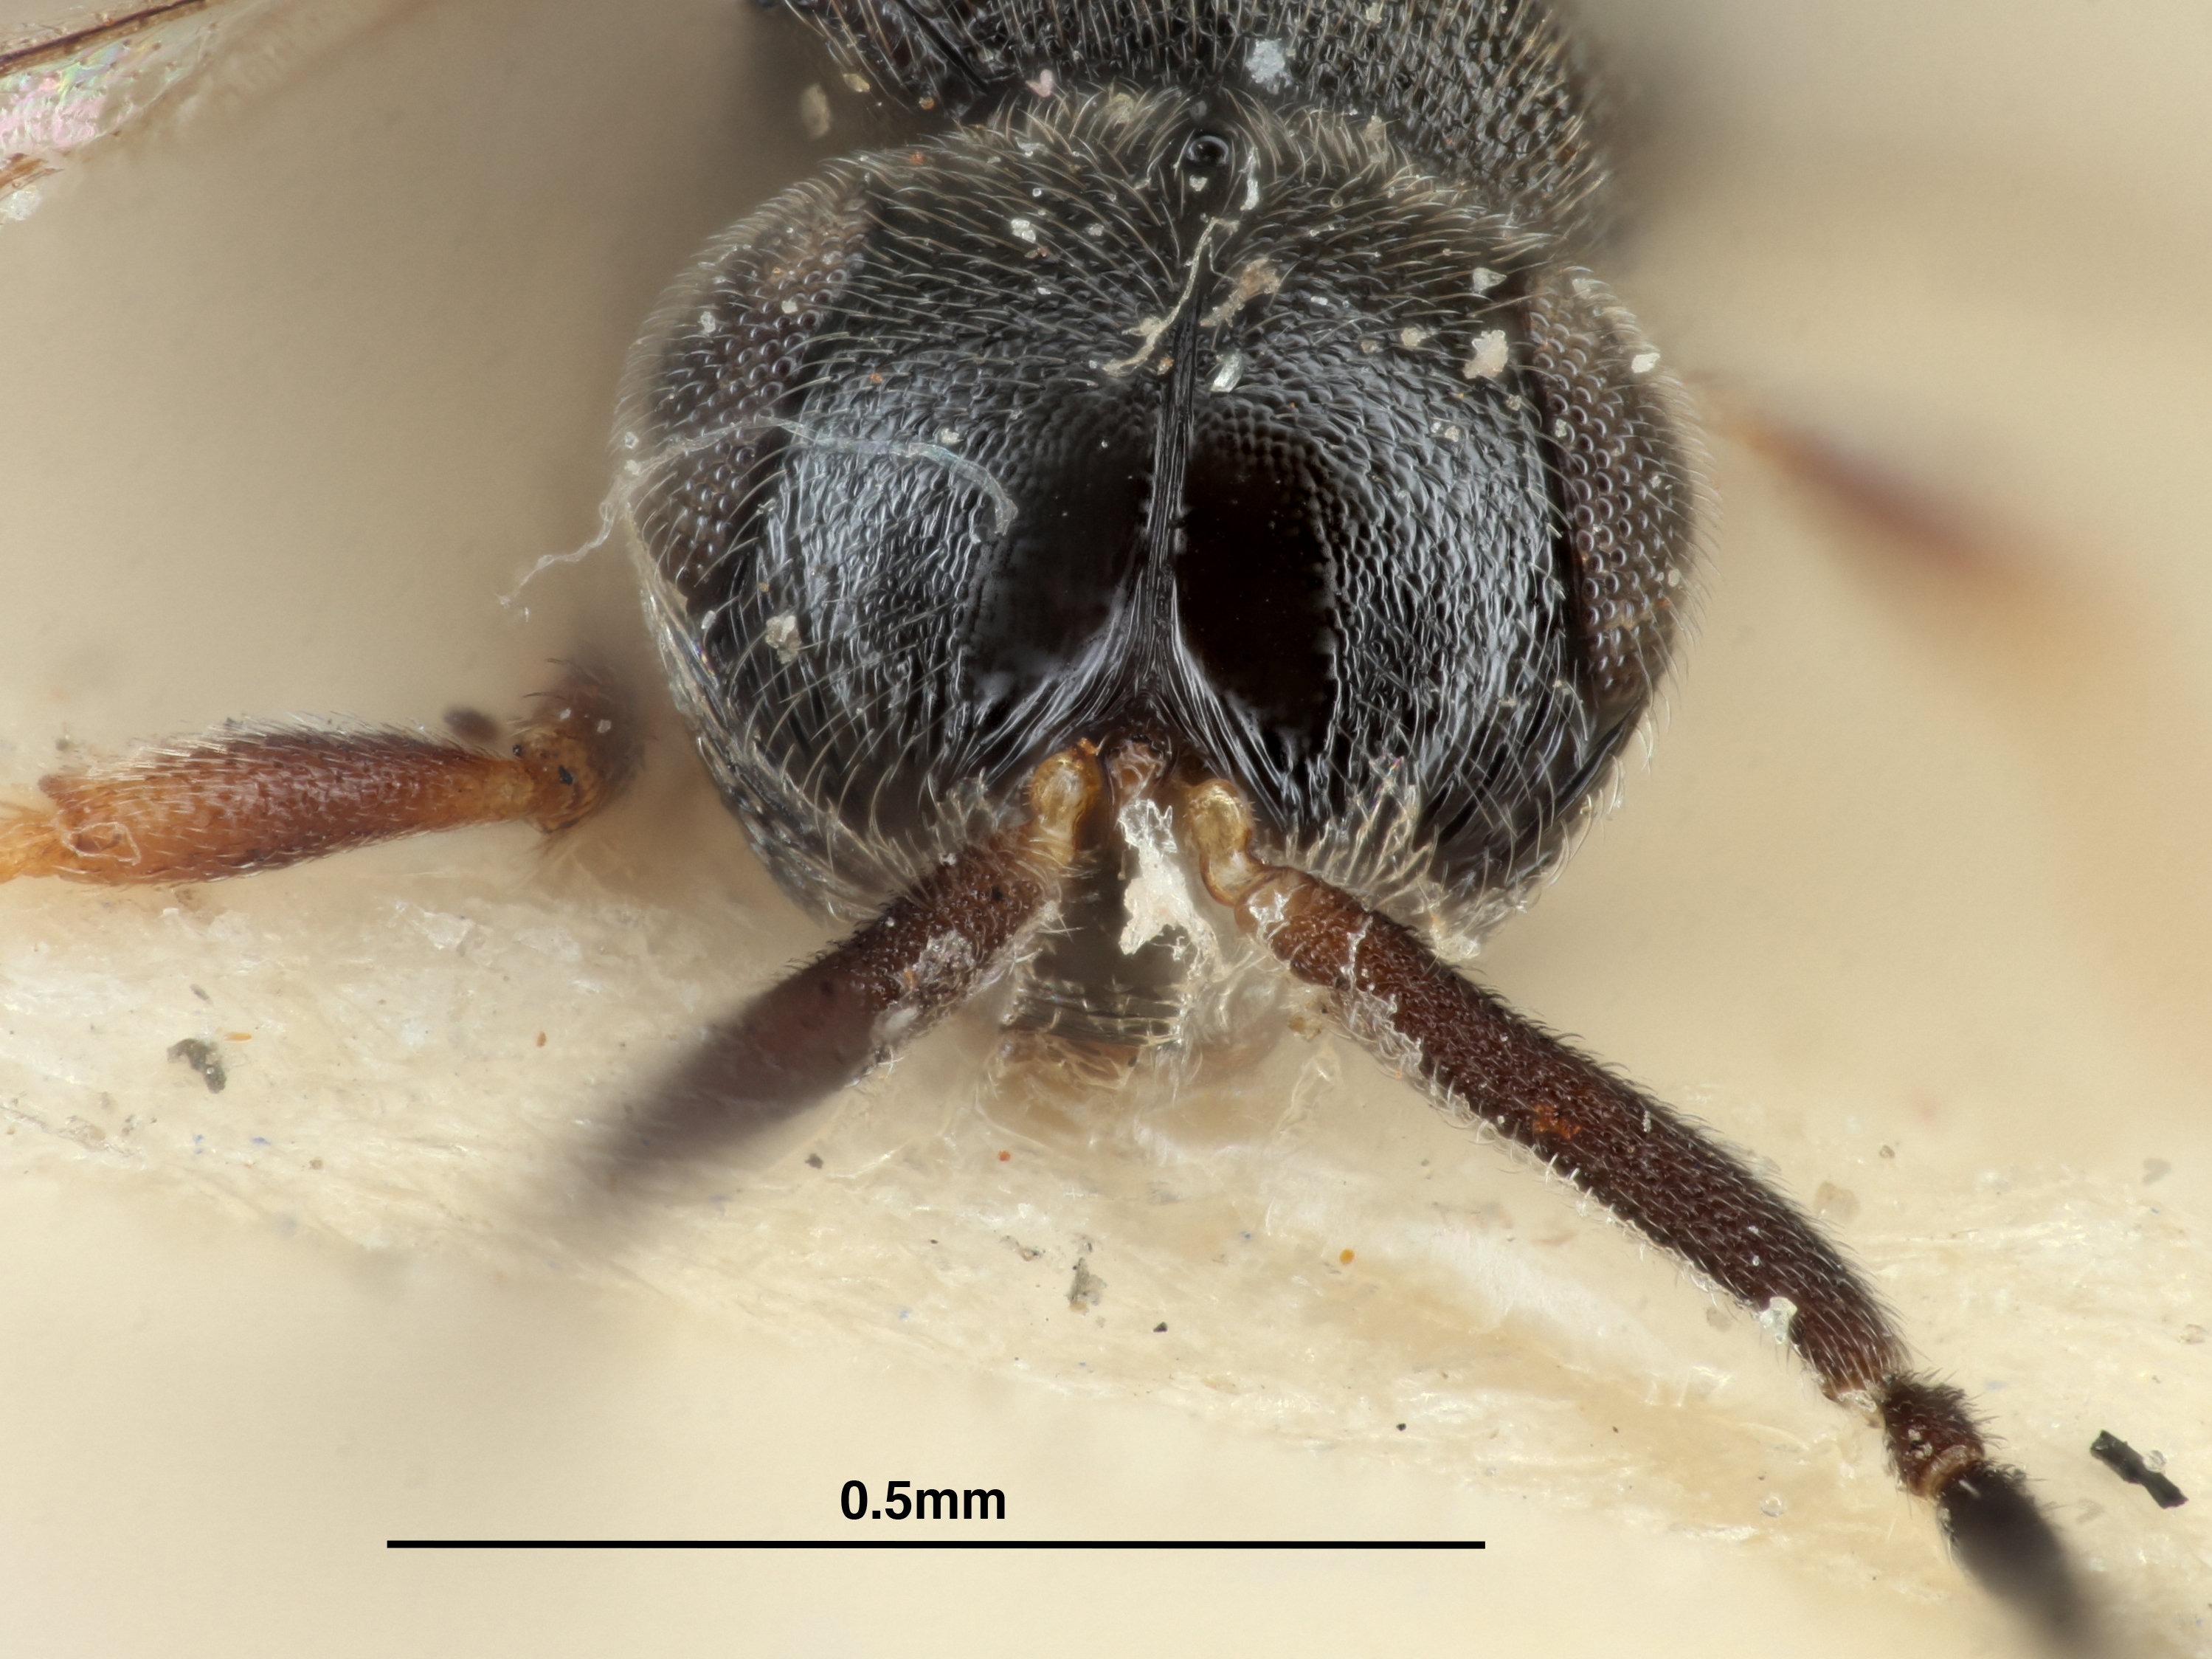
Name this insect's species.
Trimorus nigricoxa
